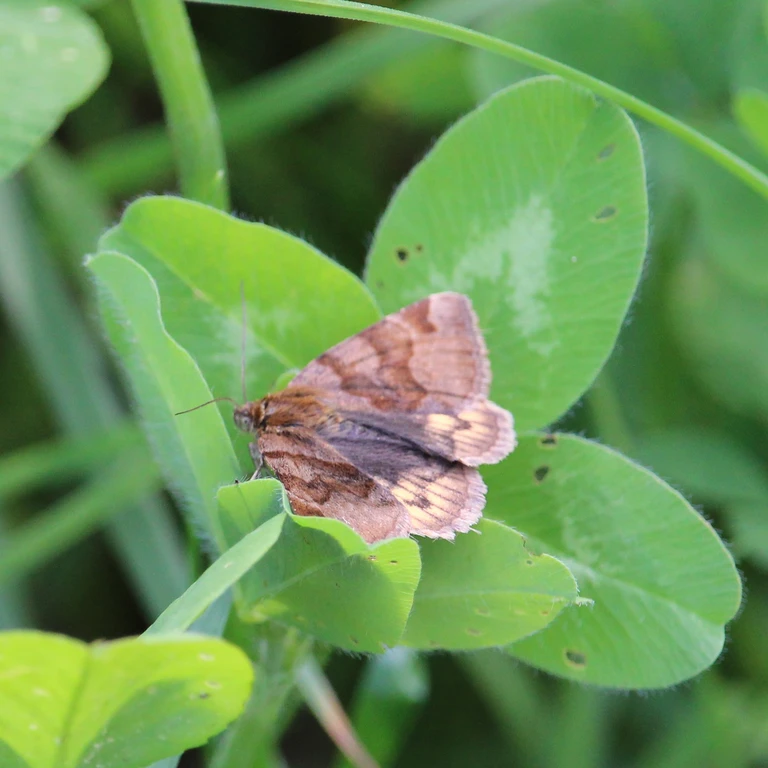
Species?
Euclidia glyphica
